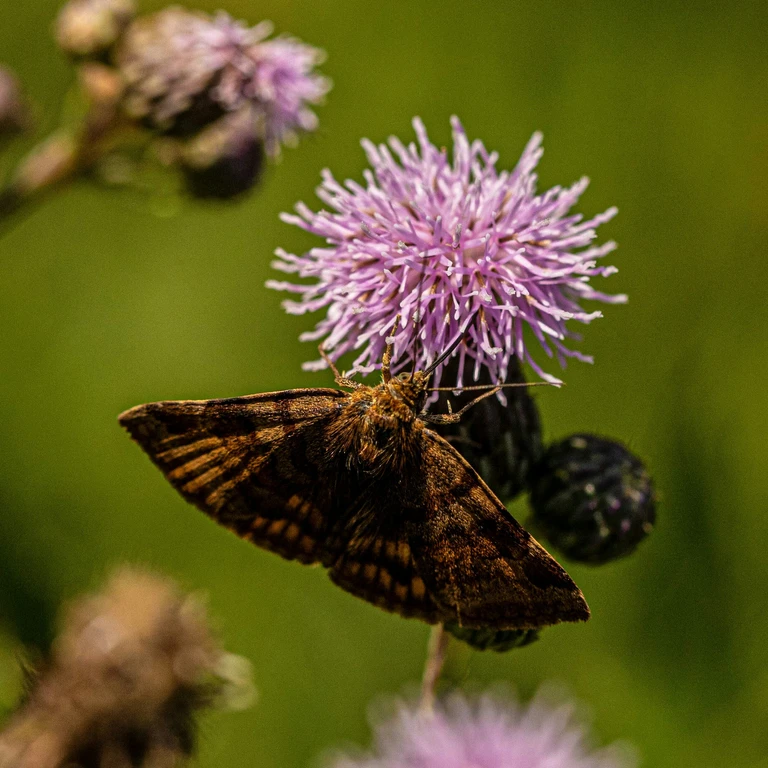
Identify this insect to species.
Euclidia glyphica
